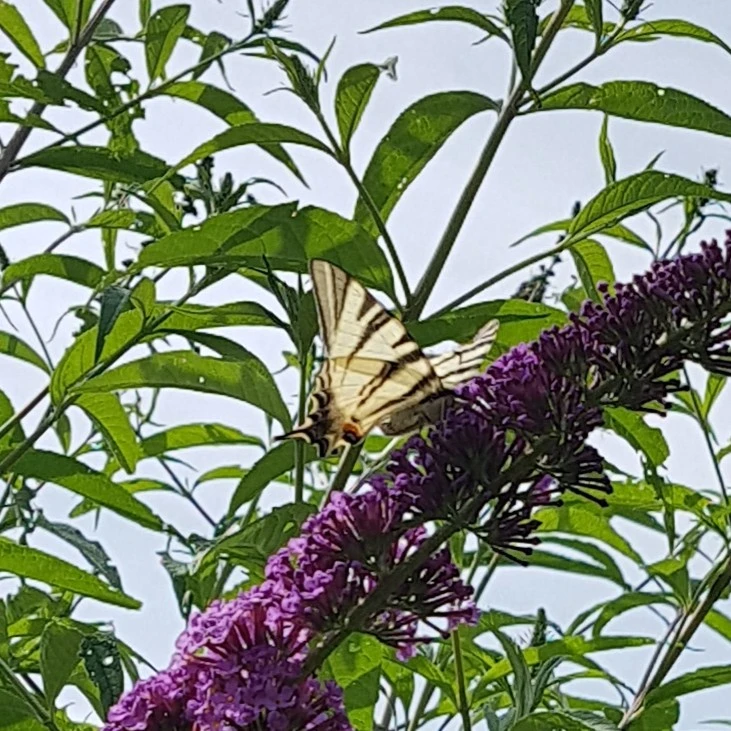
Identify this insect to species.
Iphiclides podalirius
